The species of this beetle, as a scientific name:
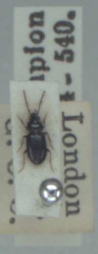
Bembidion obtusum
